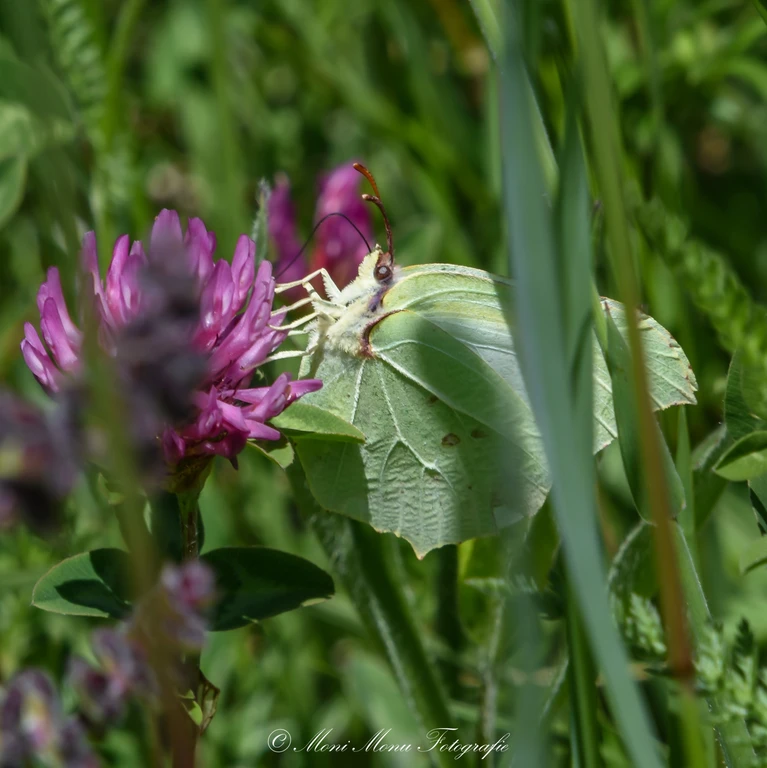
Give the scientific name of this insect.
Gonepteryx rhamni
